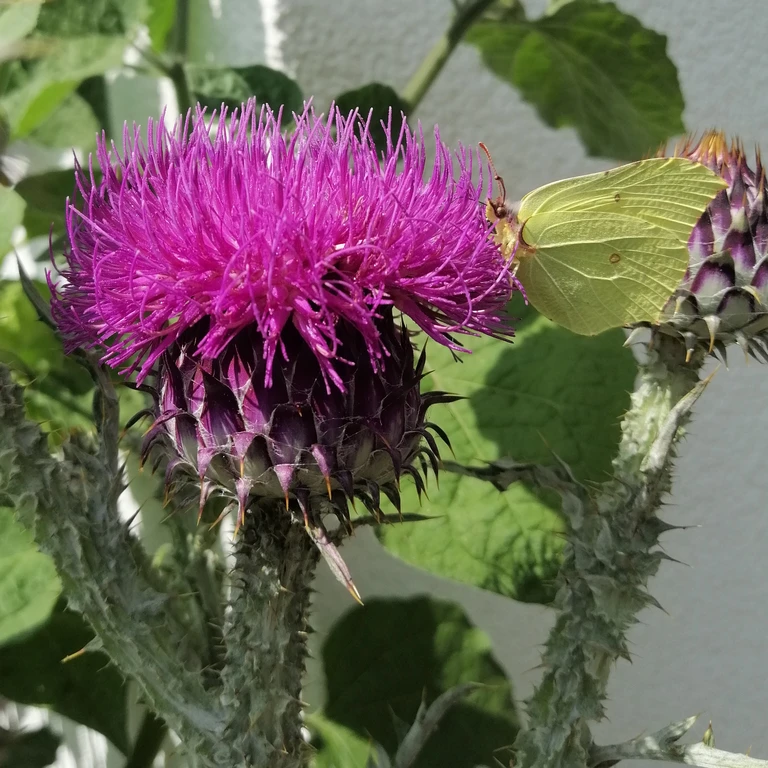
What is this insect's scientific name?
Gonepteryx rhamni
